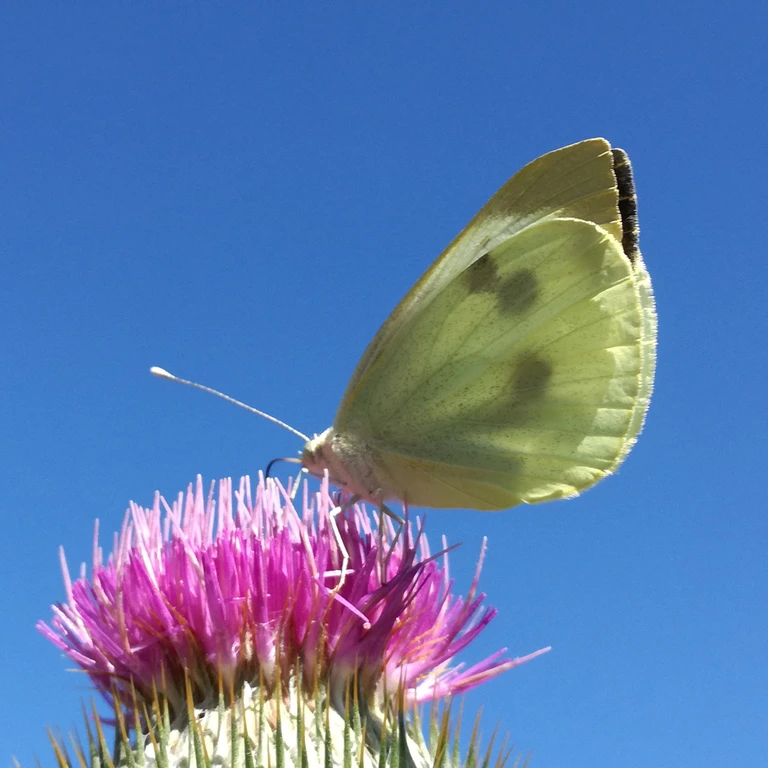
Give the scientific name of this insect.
Pieris brassicae
